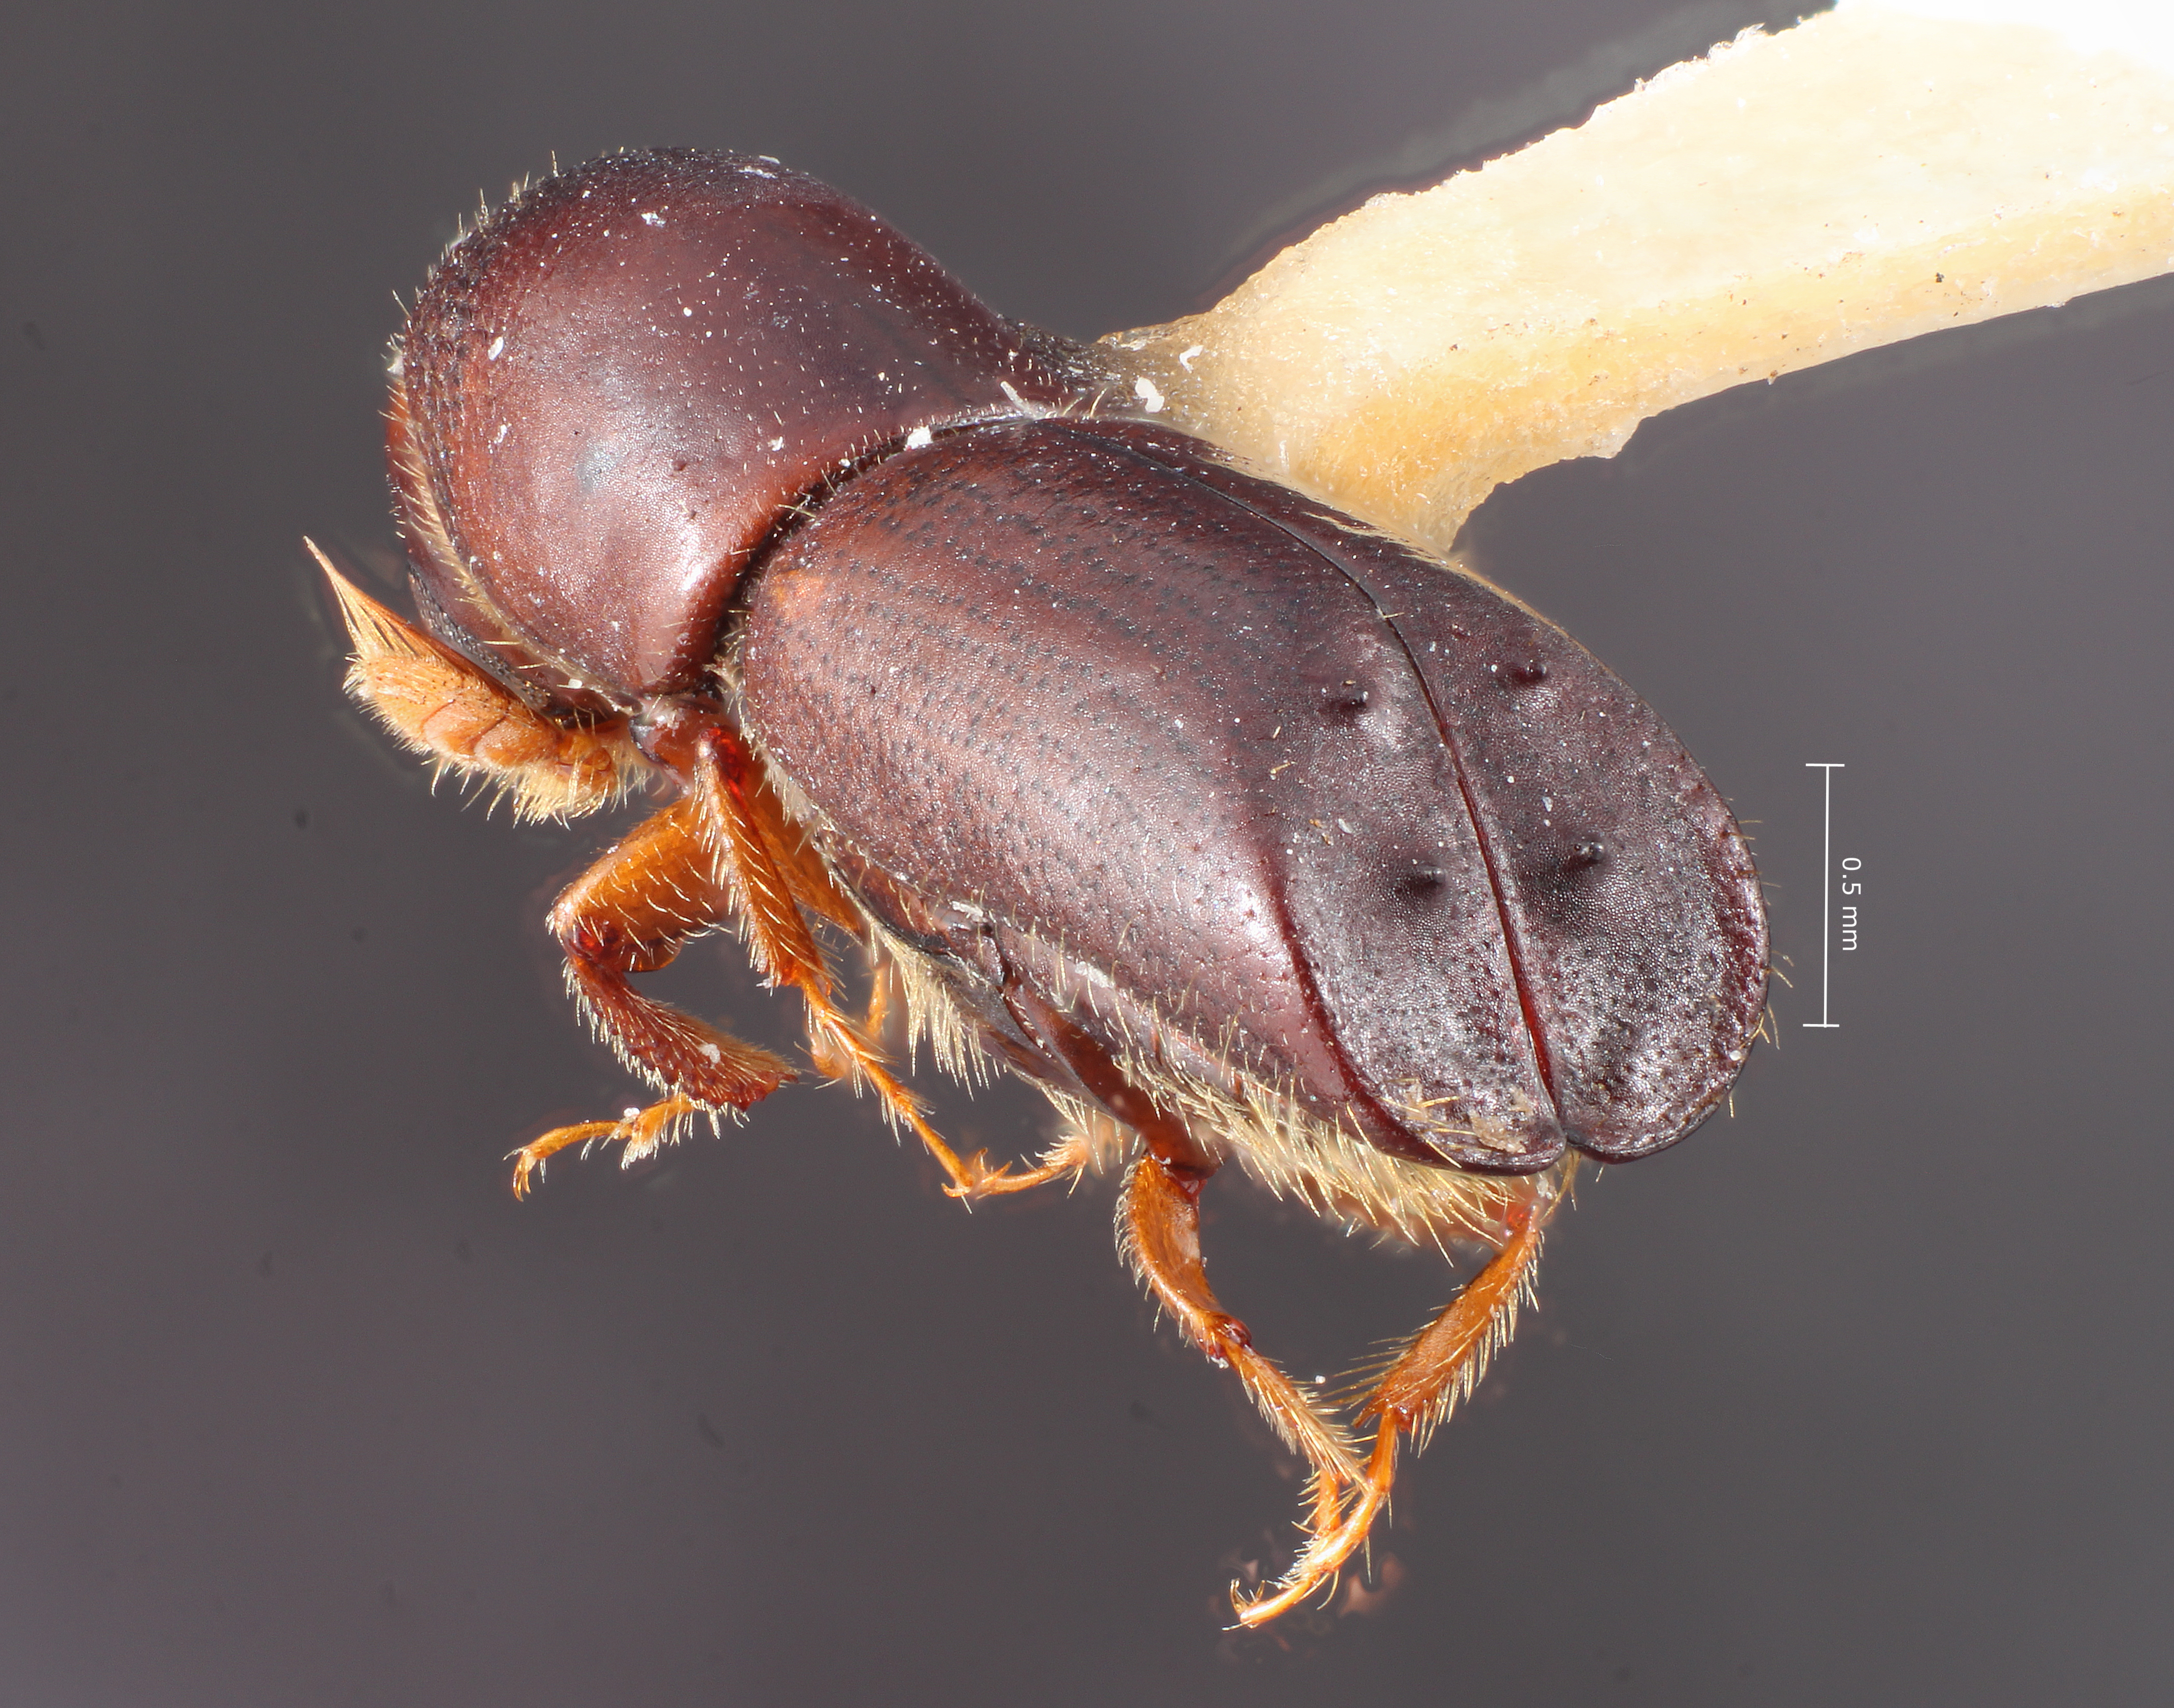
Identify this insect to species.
Monarthrum quercum
